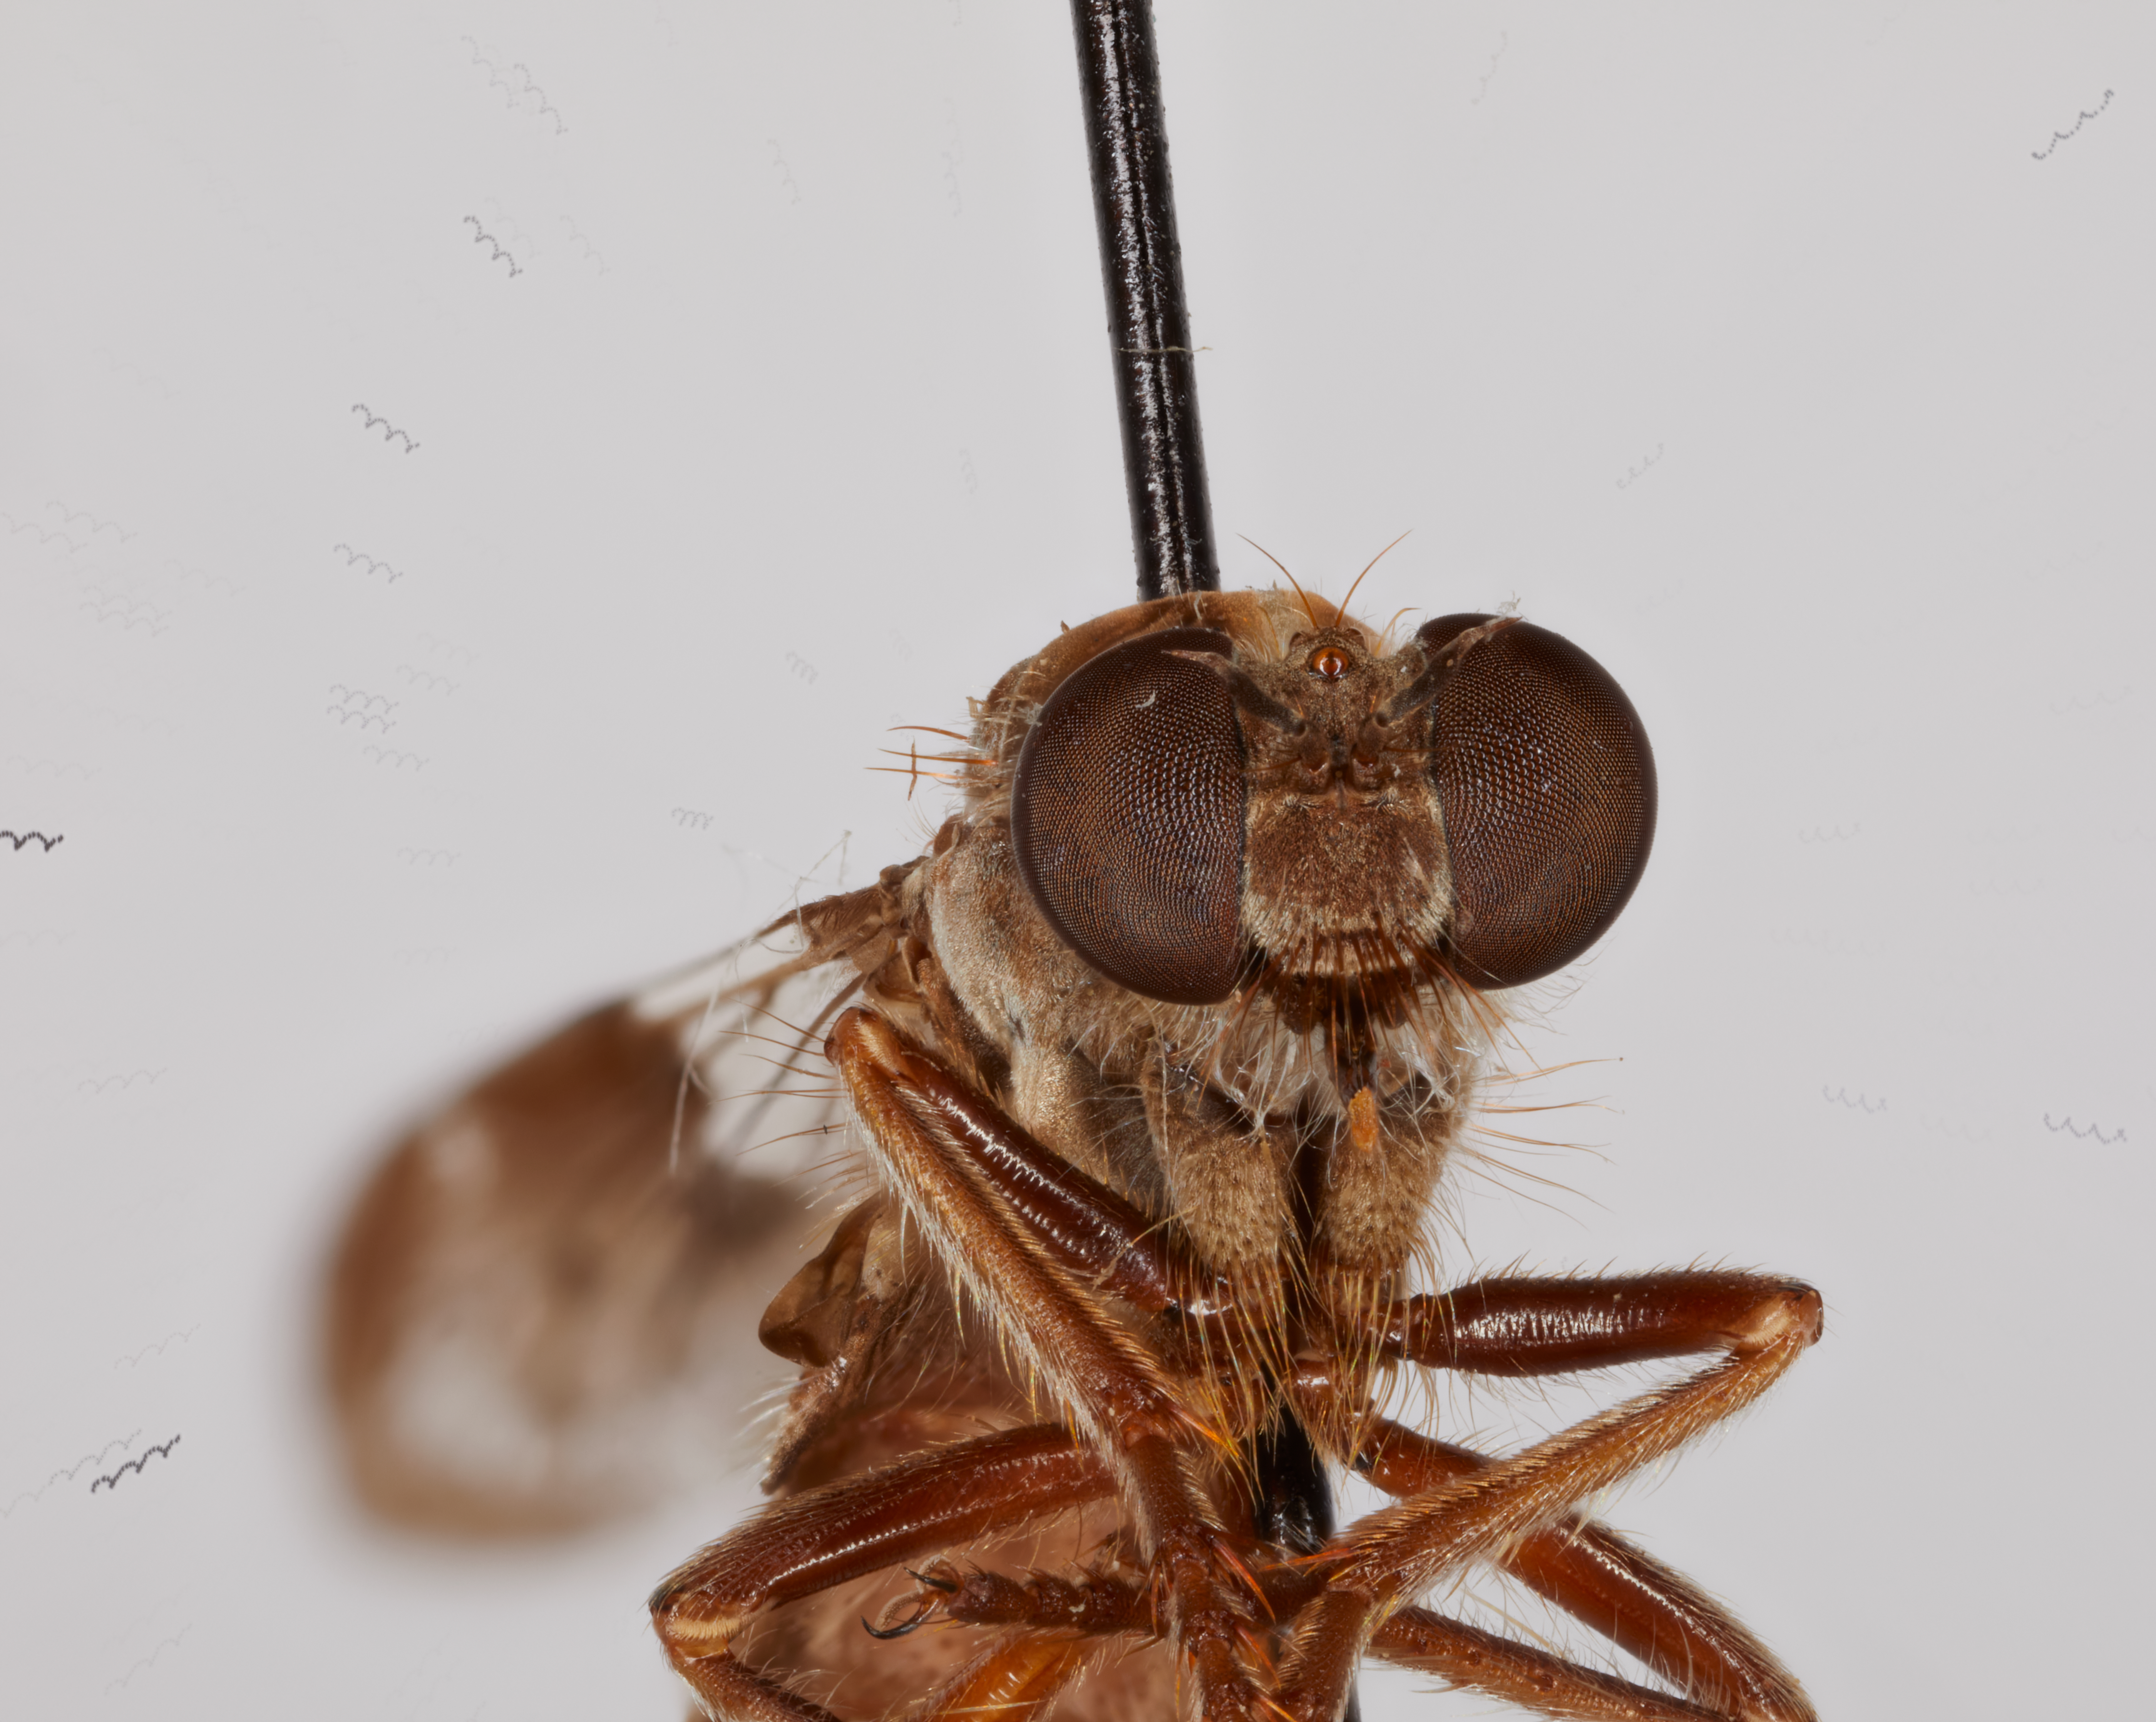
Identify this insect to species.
Nicocles lomae
